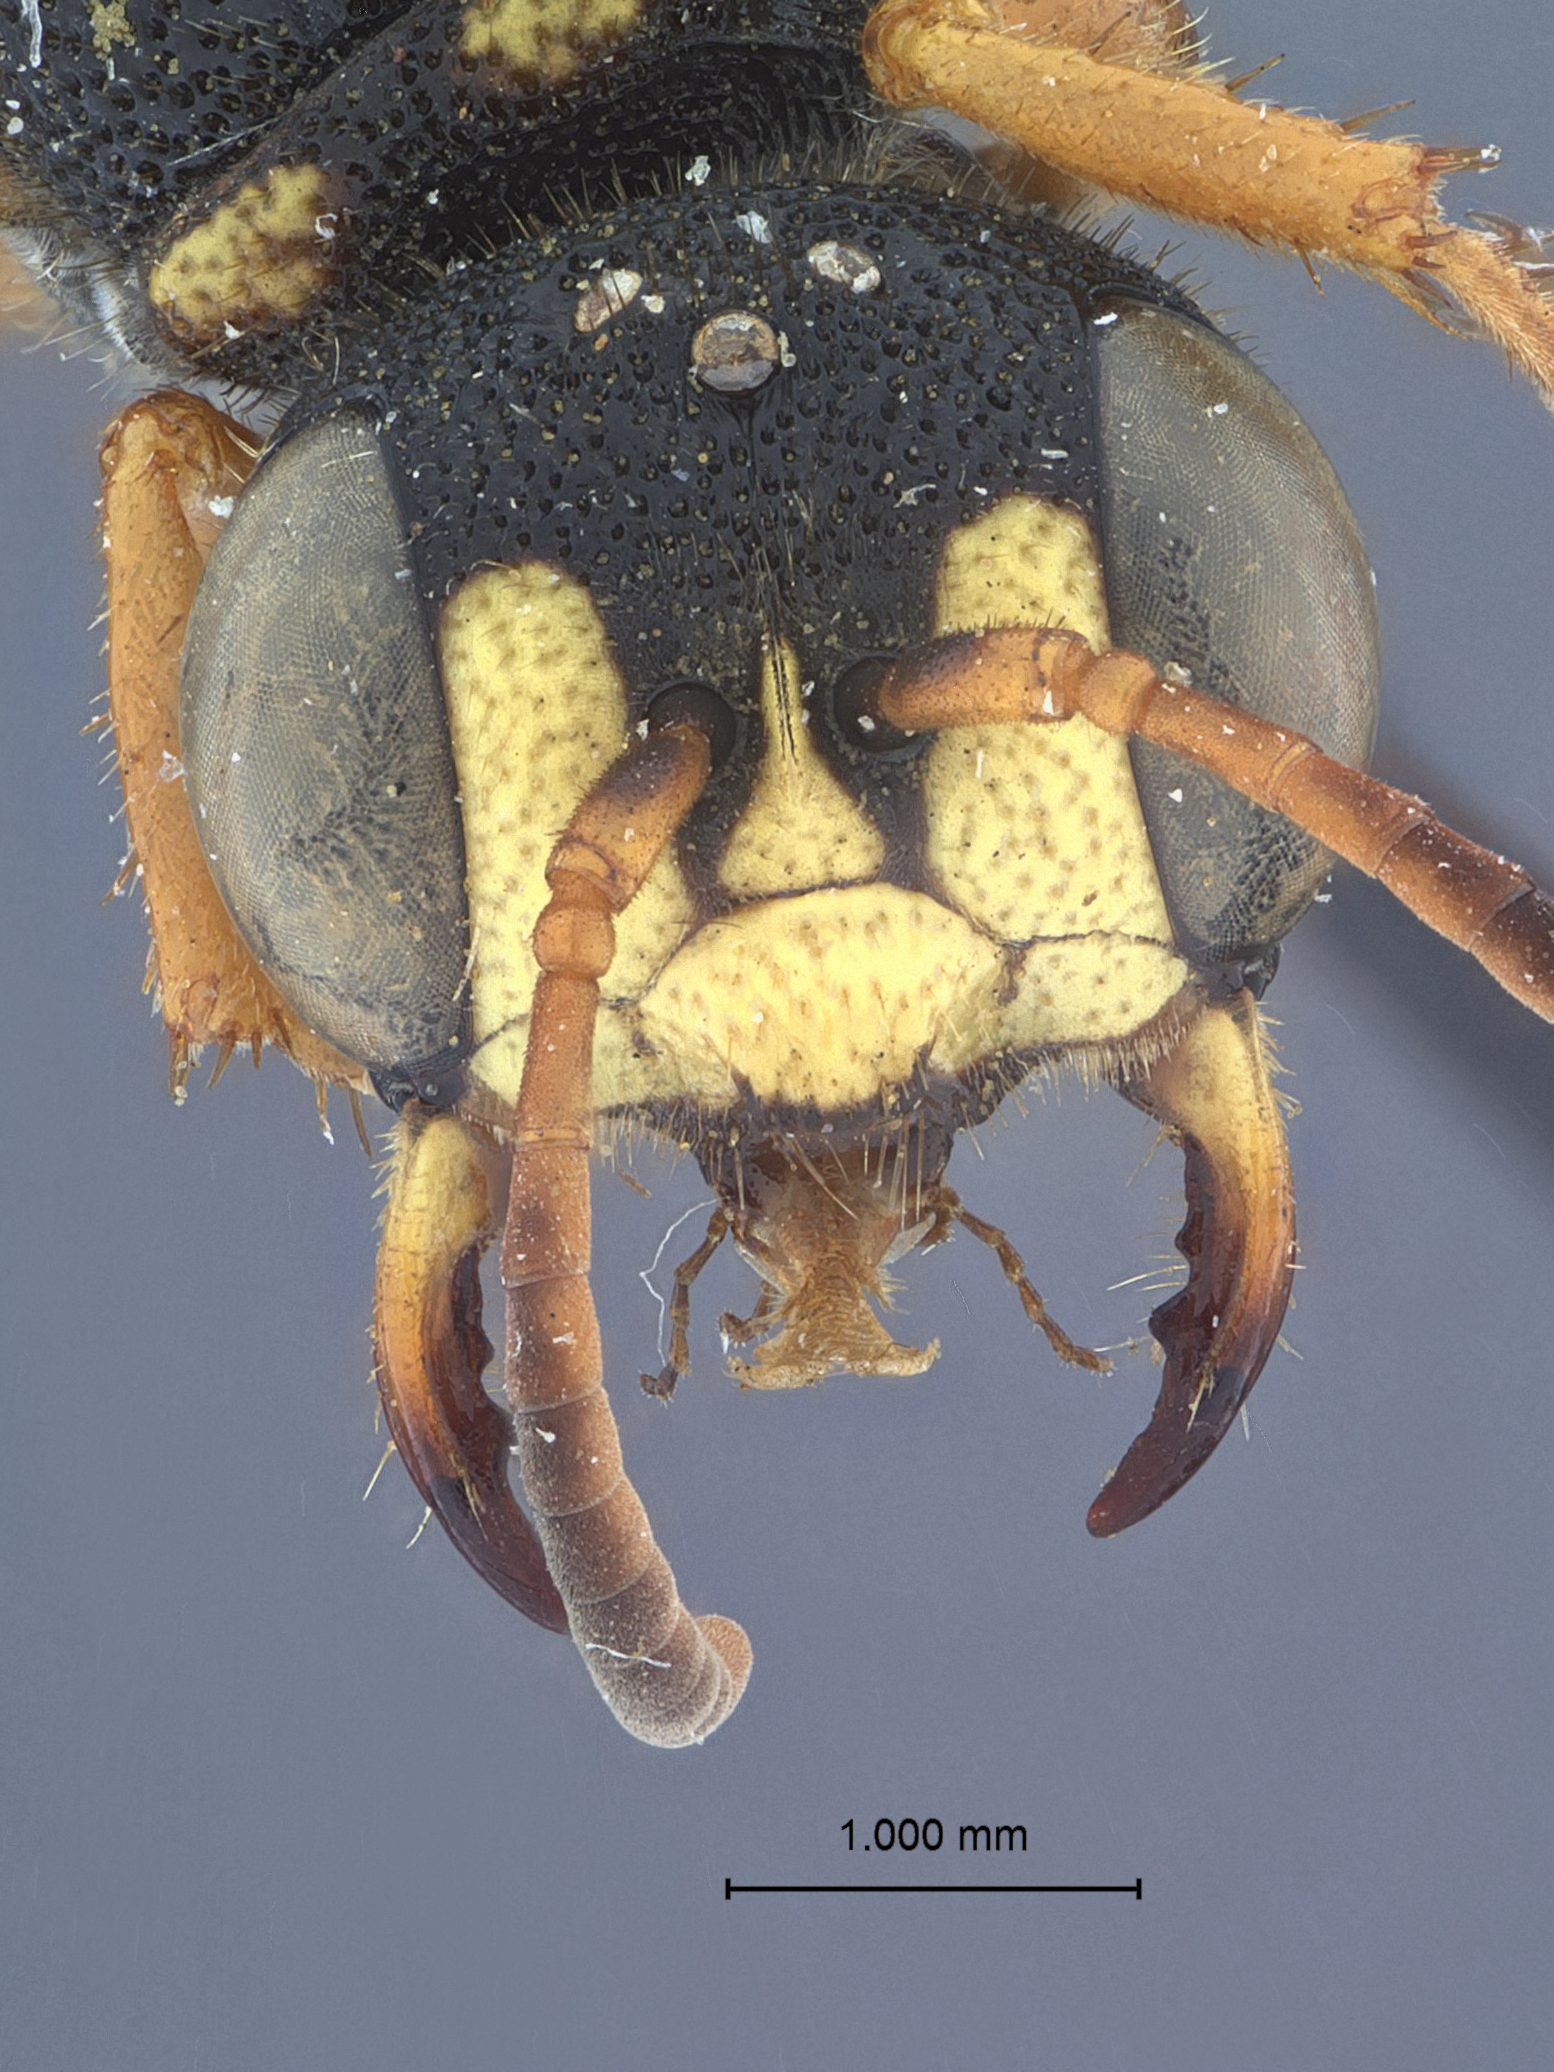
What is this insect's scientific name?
Eucerceris wyomingensis
